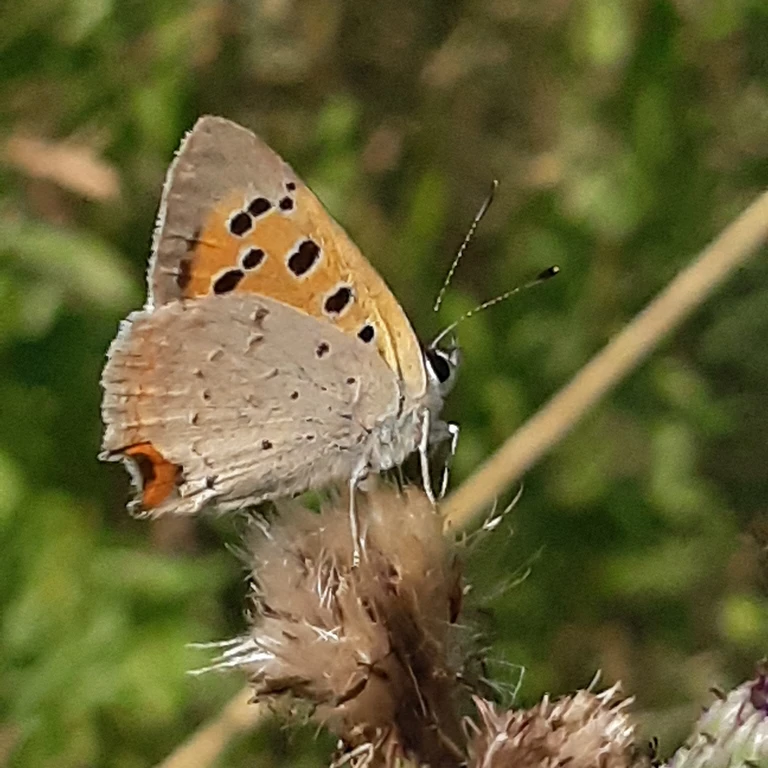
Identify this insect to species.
Lycaena phlaeas
